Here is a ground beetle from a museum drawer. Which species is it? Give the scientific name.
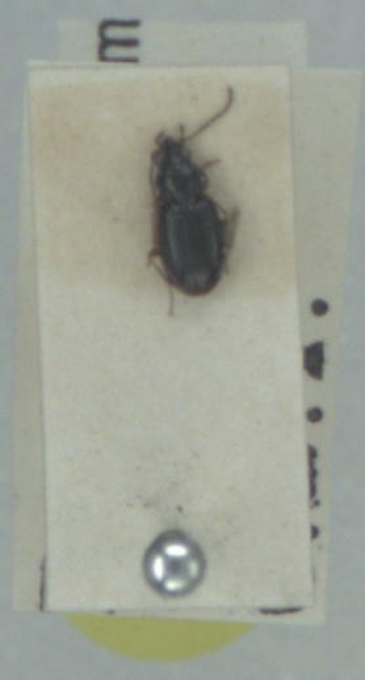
Bembidion clarkei
